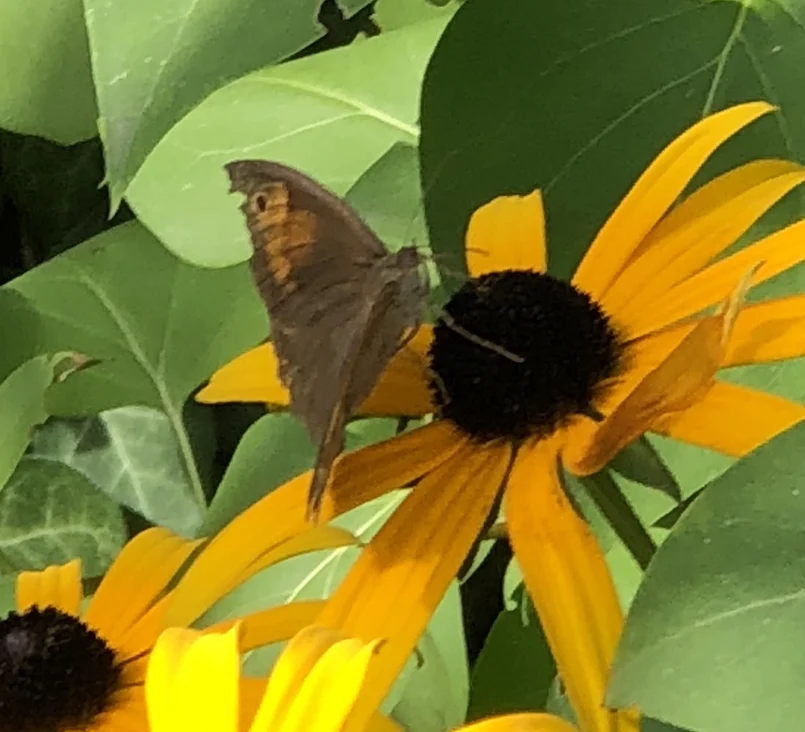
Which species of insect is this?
Maniola jurtina
